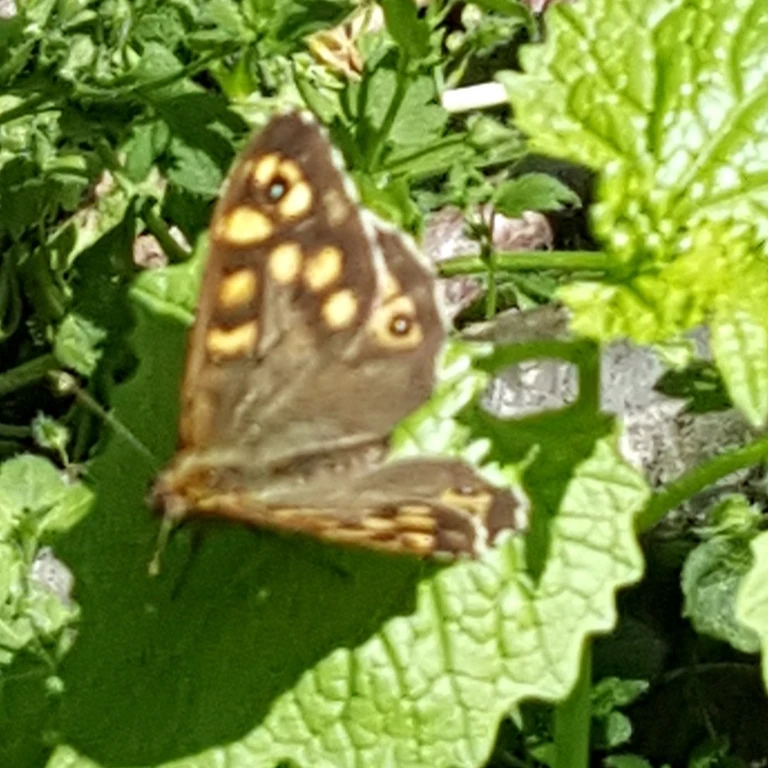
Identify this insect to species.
Pararge aegeria
